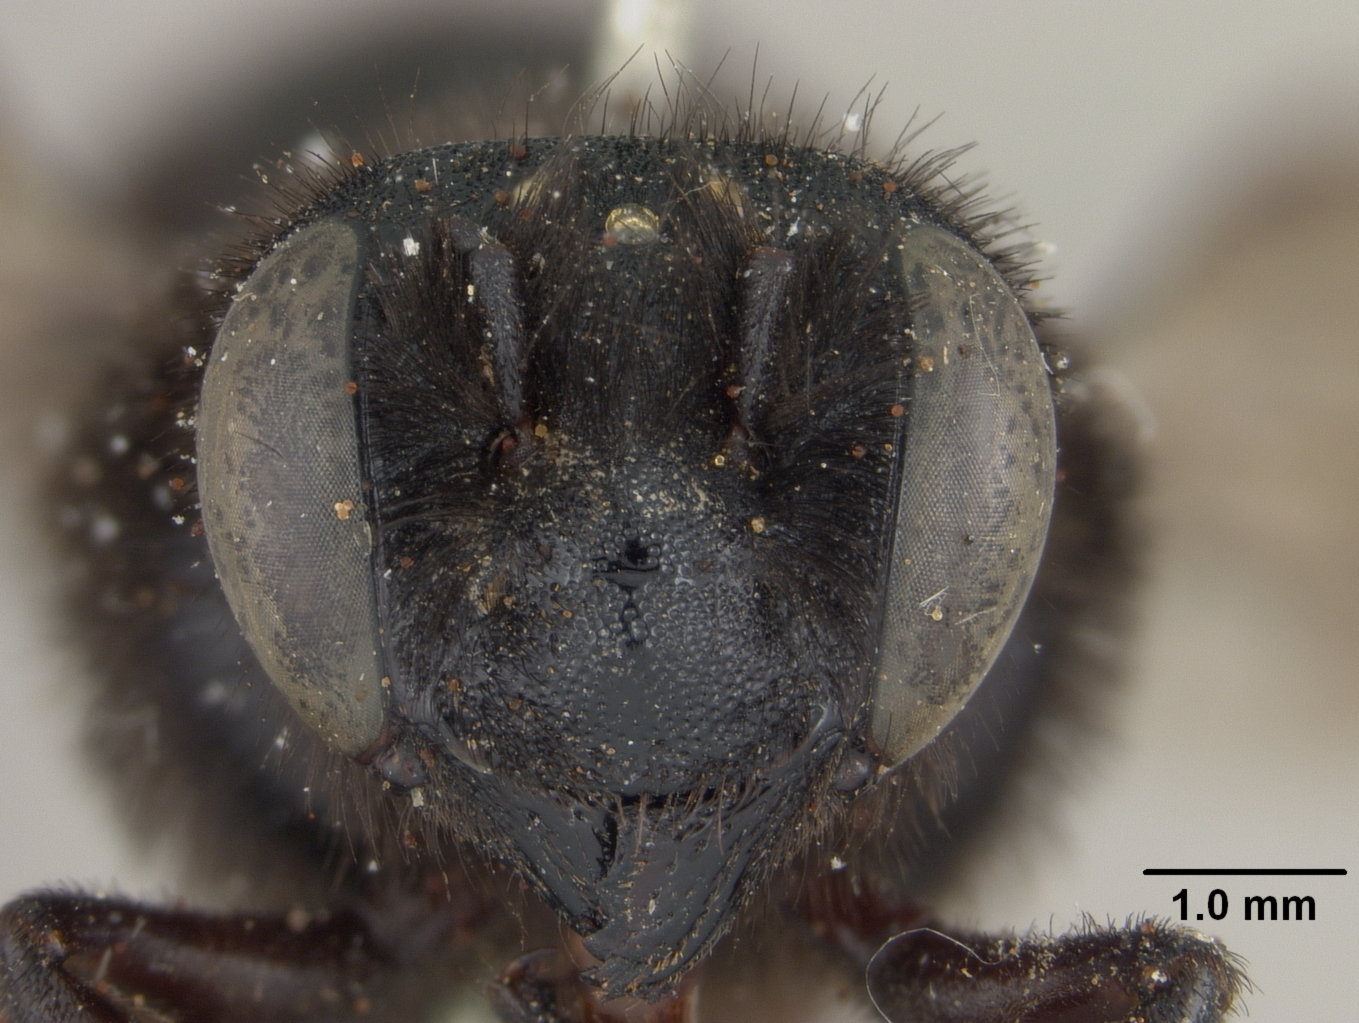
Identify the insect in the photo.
Megachile atramentata
